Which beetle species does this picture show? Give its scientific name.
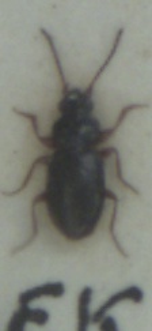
Bembidion mannerheimii
